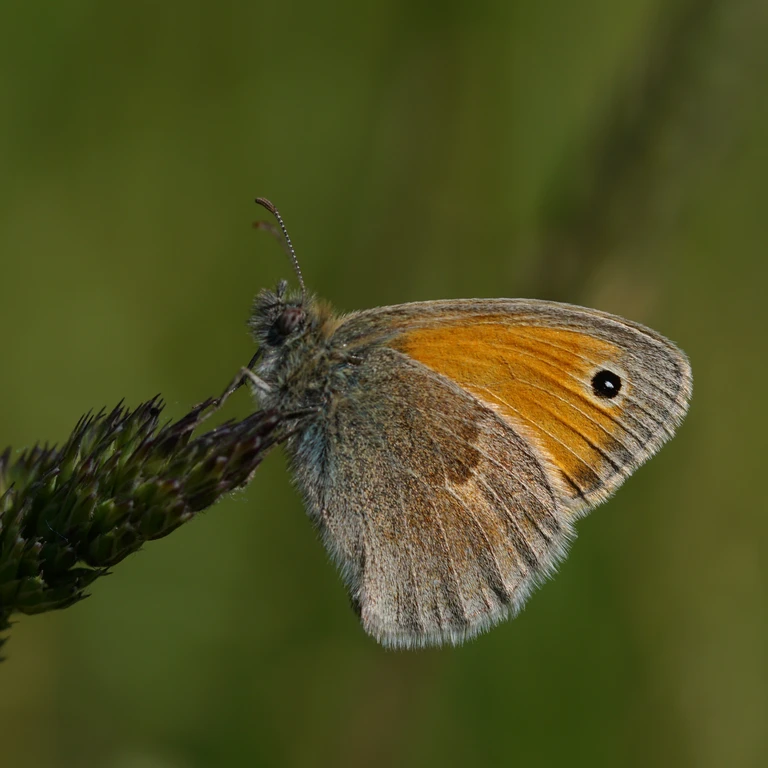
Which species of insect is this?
Coenonympha pamphilus
